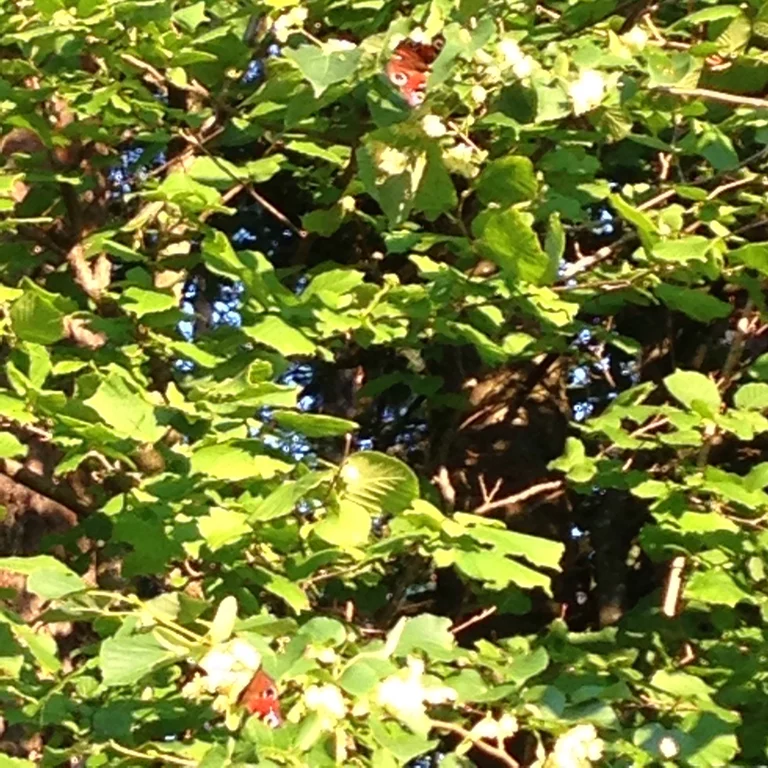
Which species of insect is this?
Aglais io
